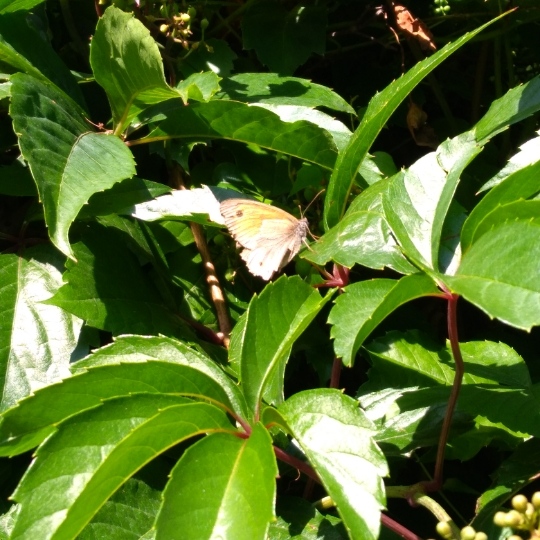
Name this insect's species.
Maniola jurtina
